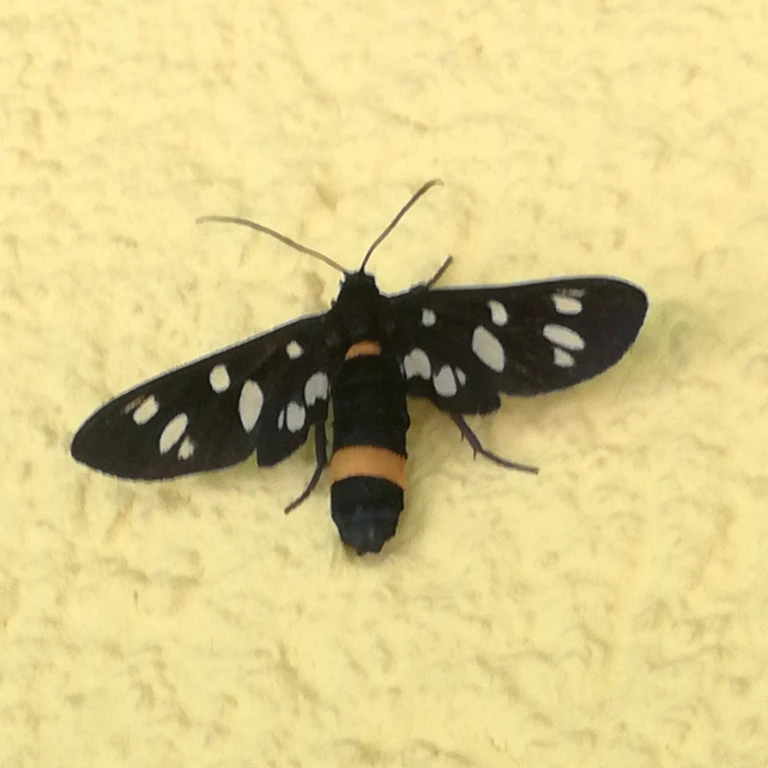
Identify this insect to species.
Amata phegea
